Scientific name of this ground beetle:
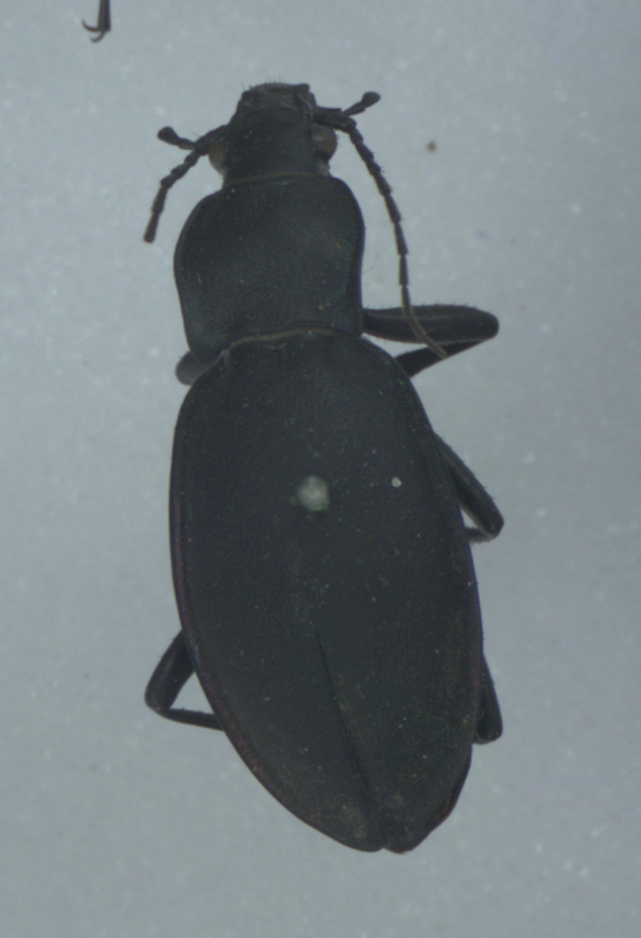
Carabus violaceus
